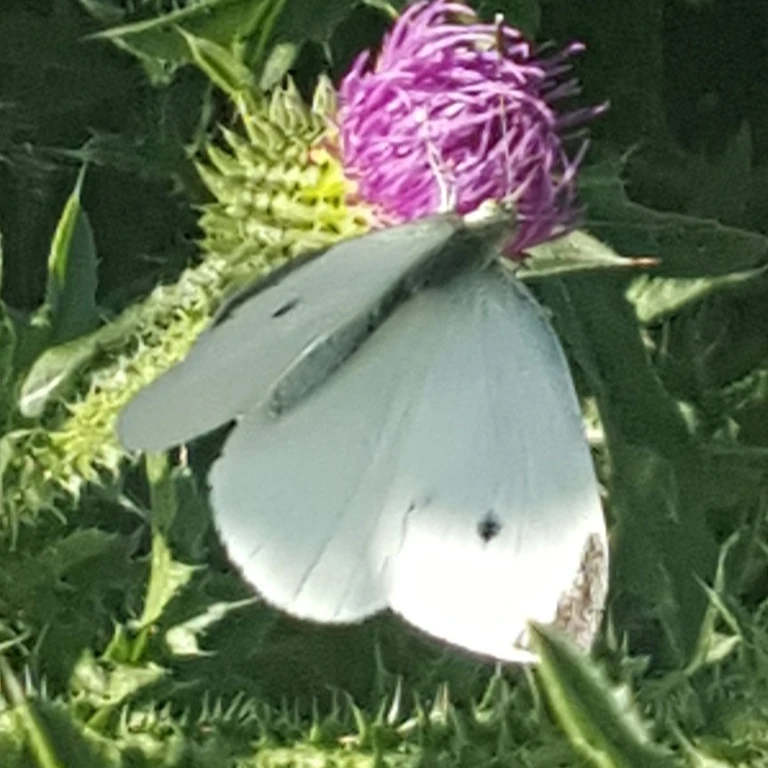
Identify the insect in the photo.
Pieris rapae
